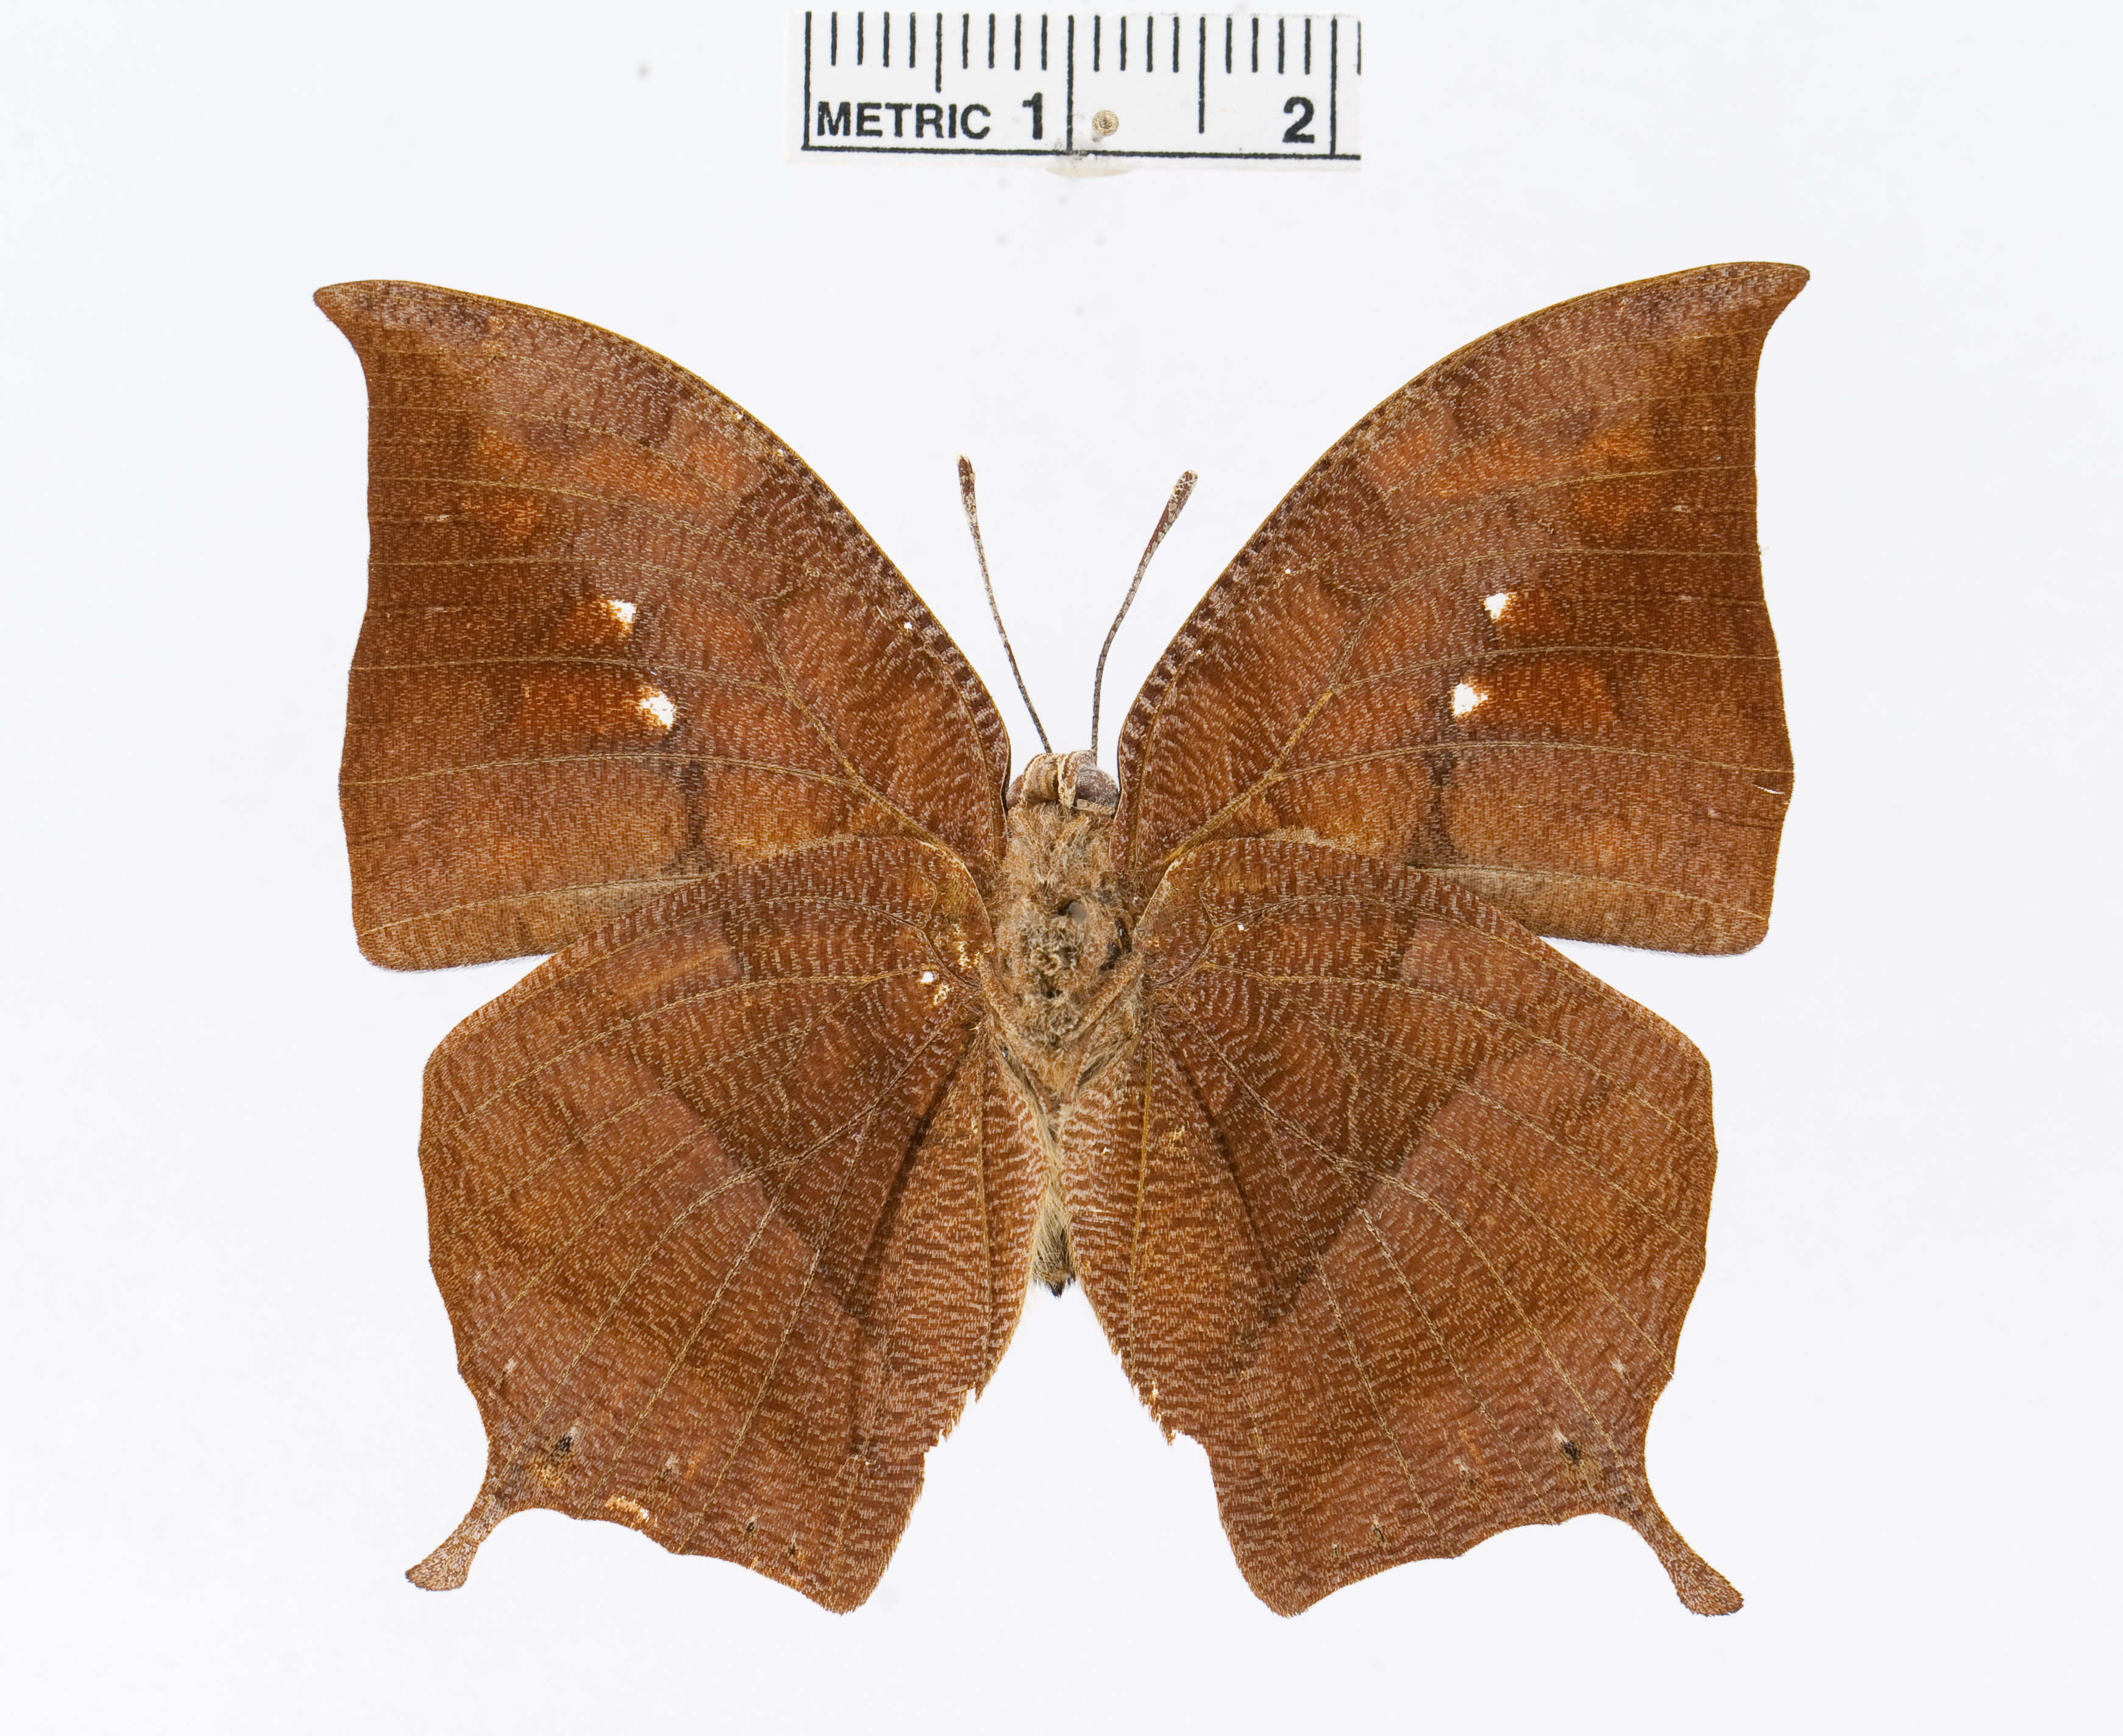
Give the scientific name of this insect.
Fountainea centaurus
